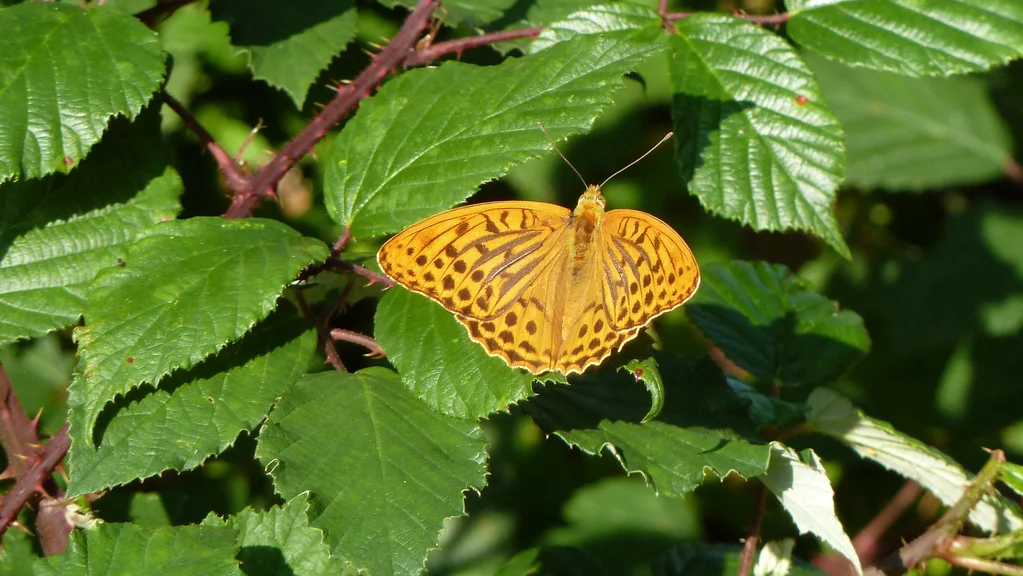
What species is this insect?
Argynnis paphia
